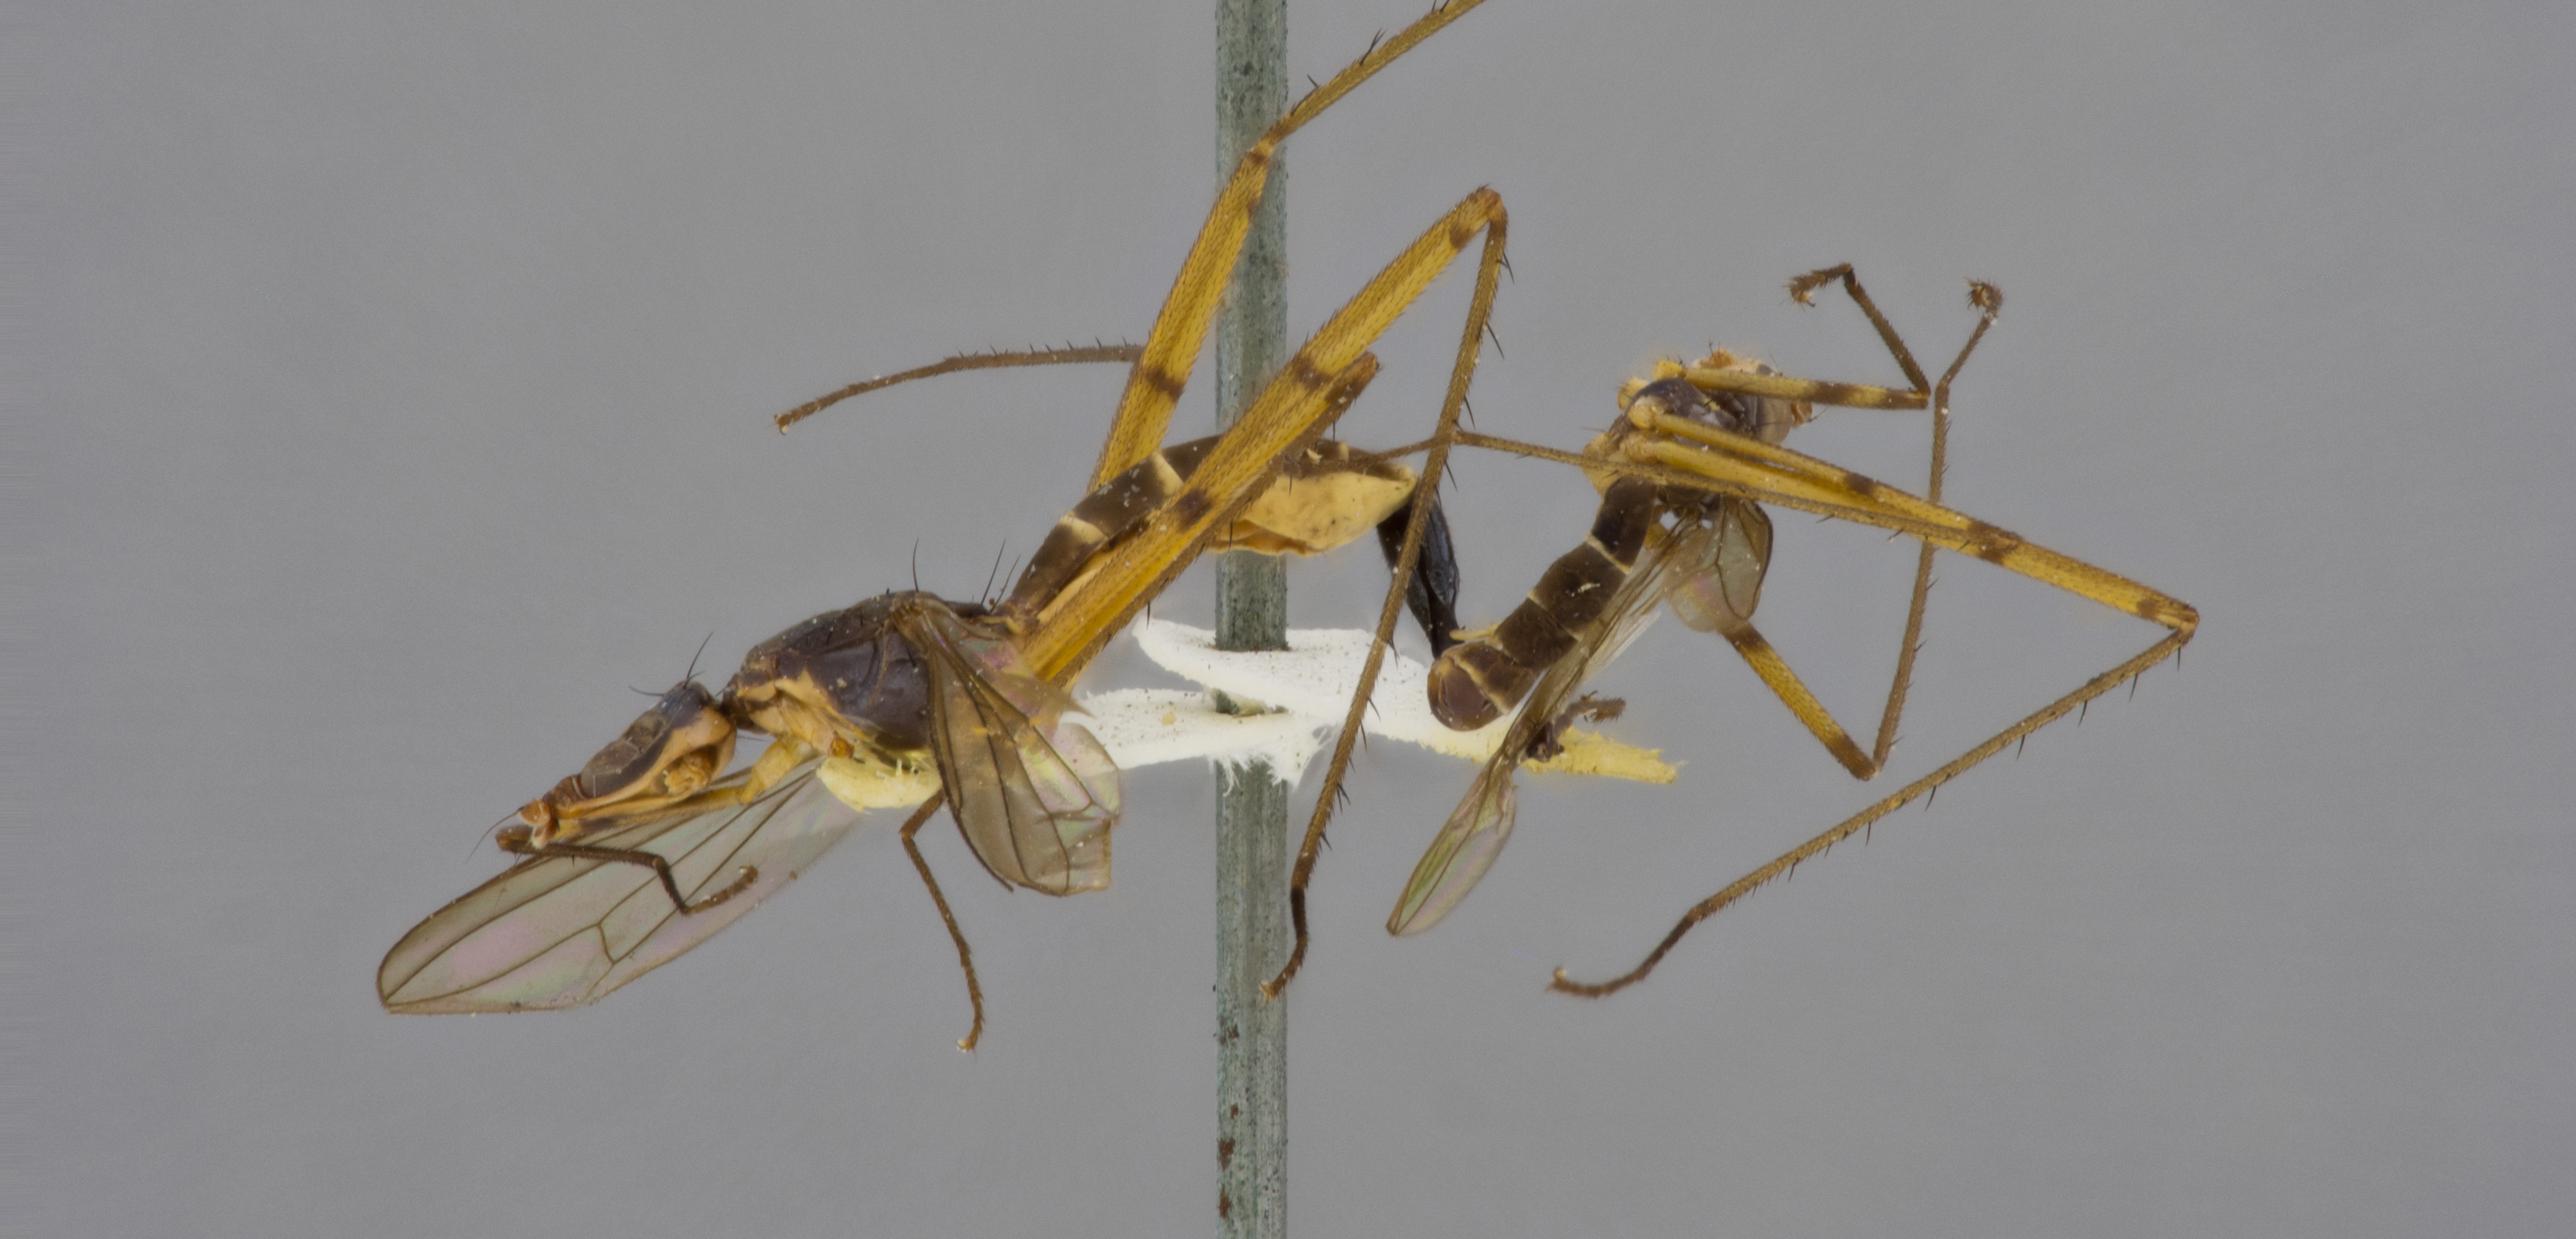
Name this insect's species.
Micropeza recta
